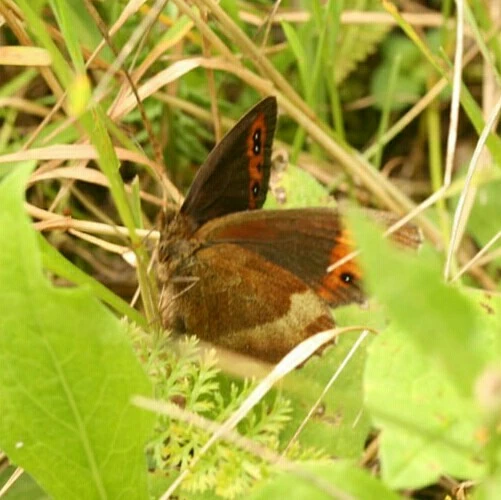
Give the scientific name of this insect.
Erebia aethiops
